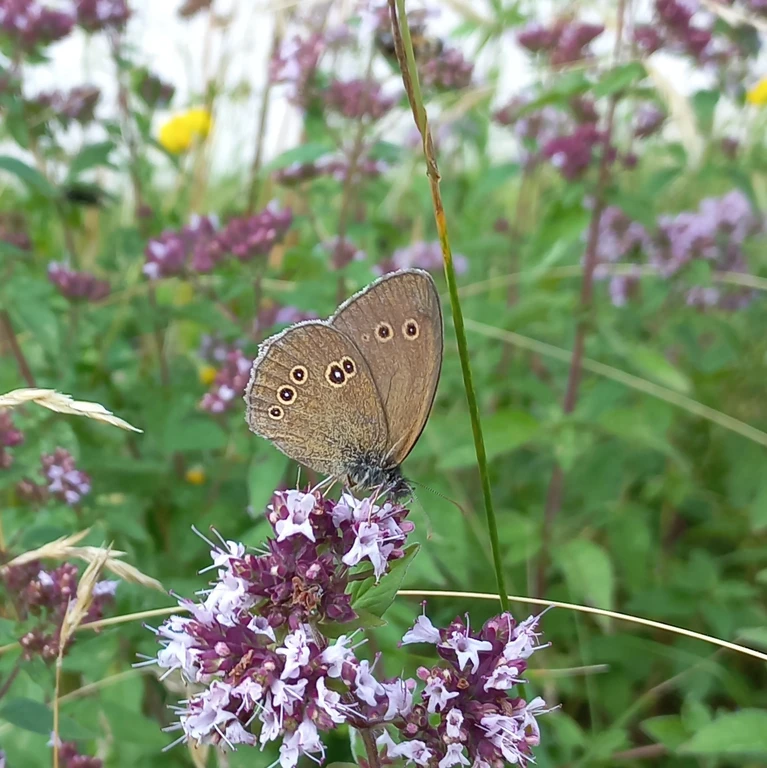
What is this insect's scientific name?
Aphantopus hyperantus
